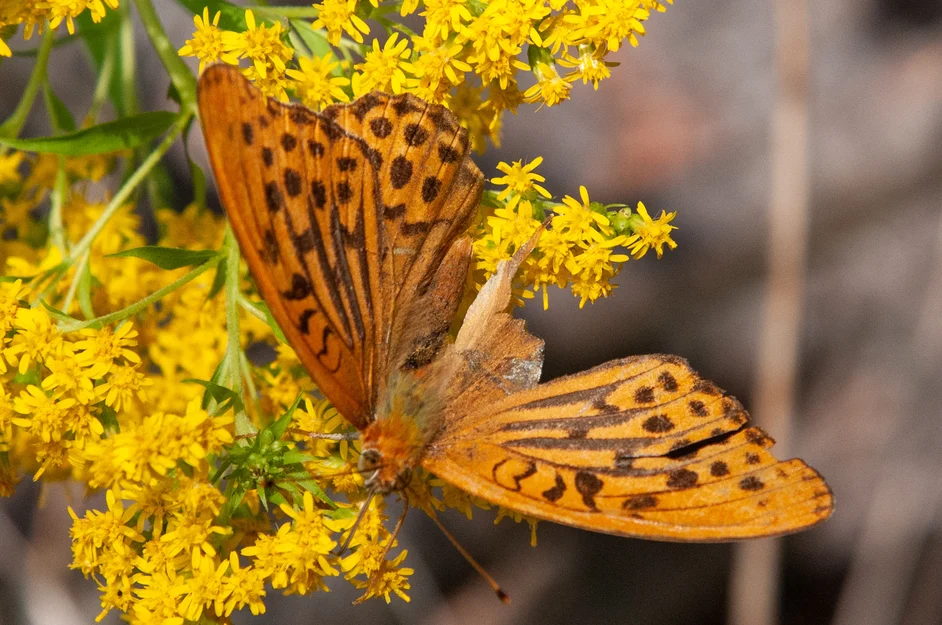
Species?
Argynnis paphia
